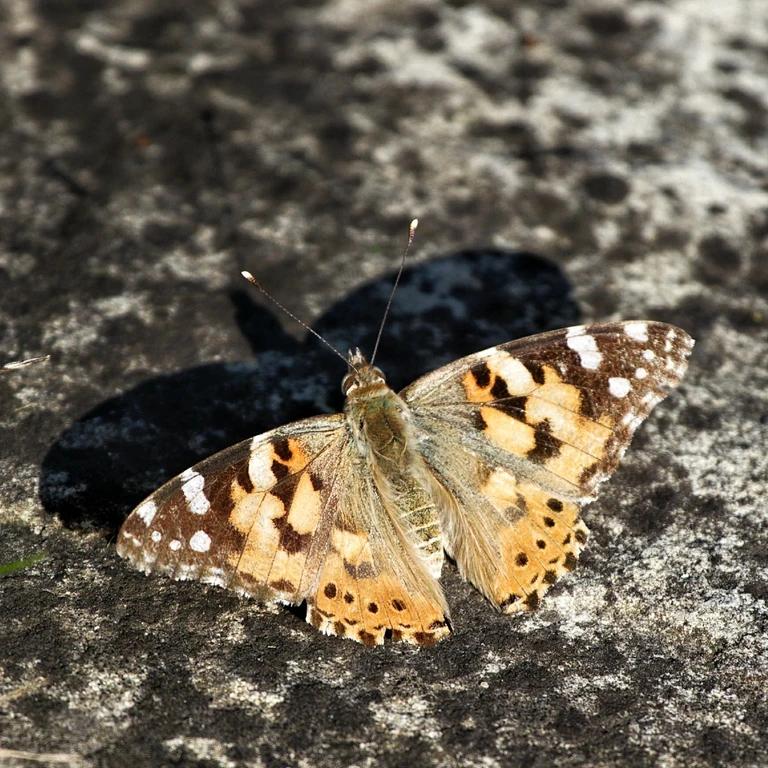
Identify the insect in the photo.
Vanessa cardui
